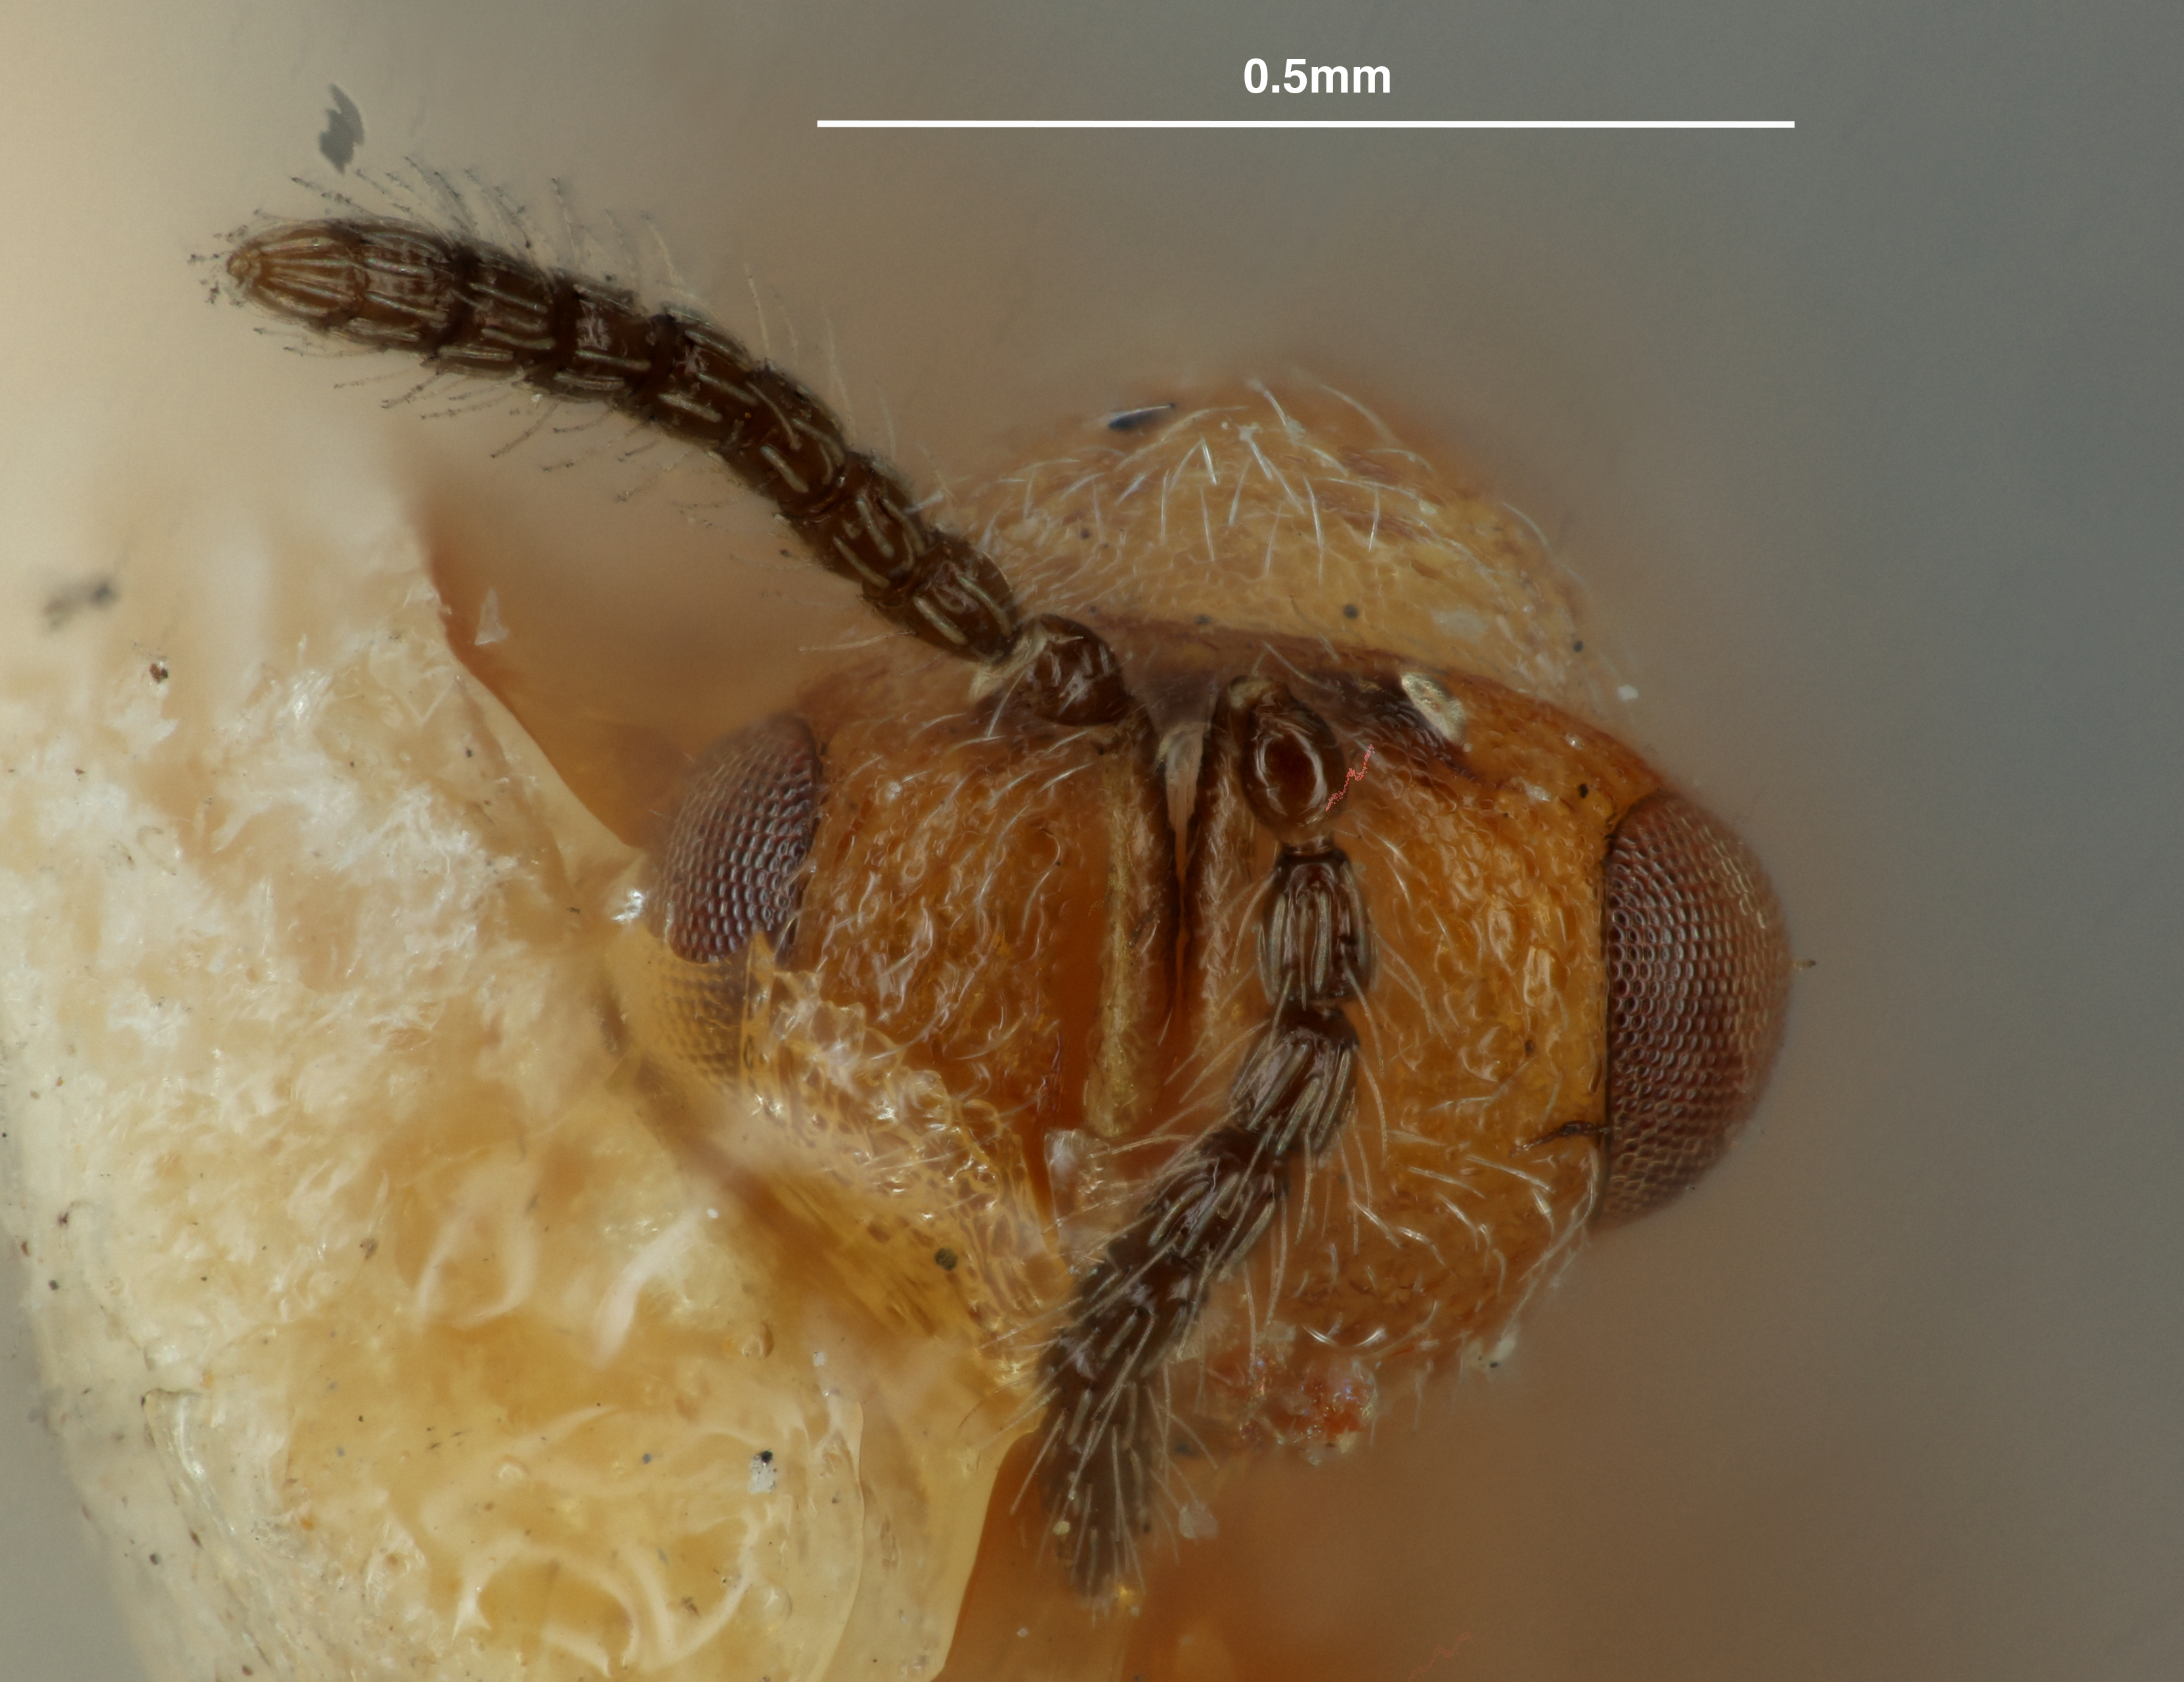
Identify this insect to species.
Xanthosoma nigricornis
